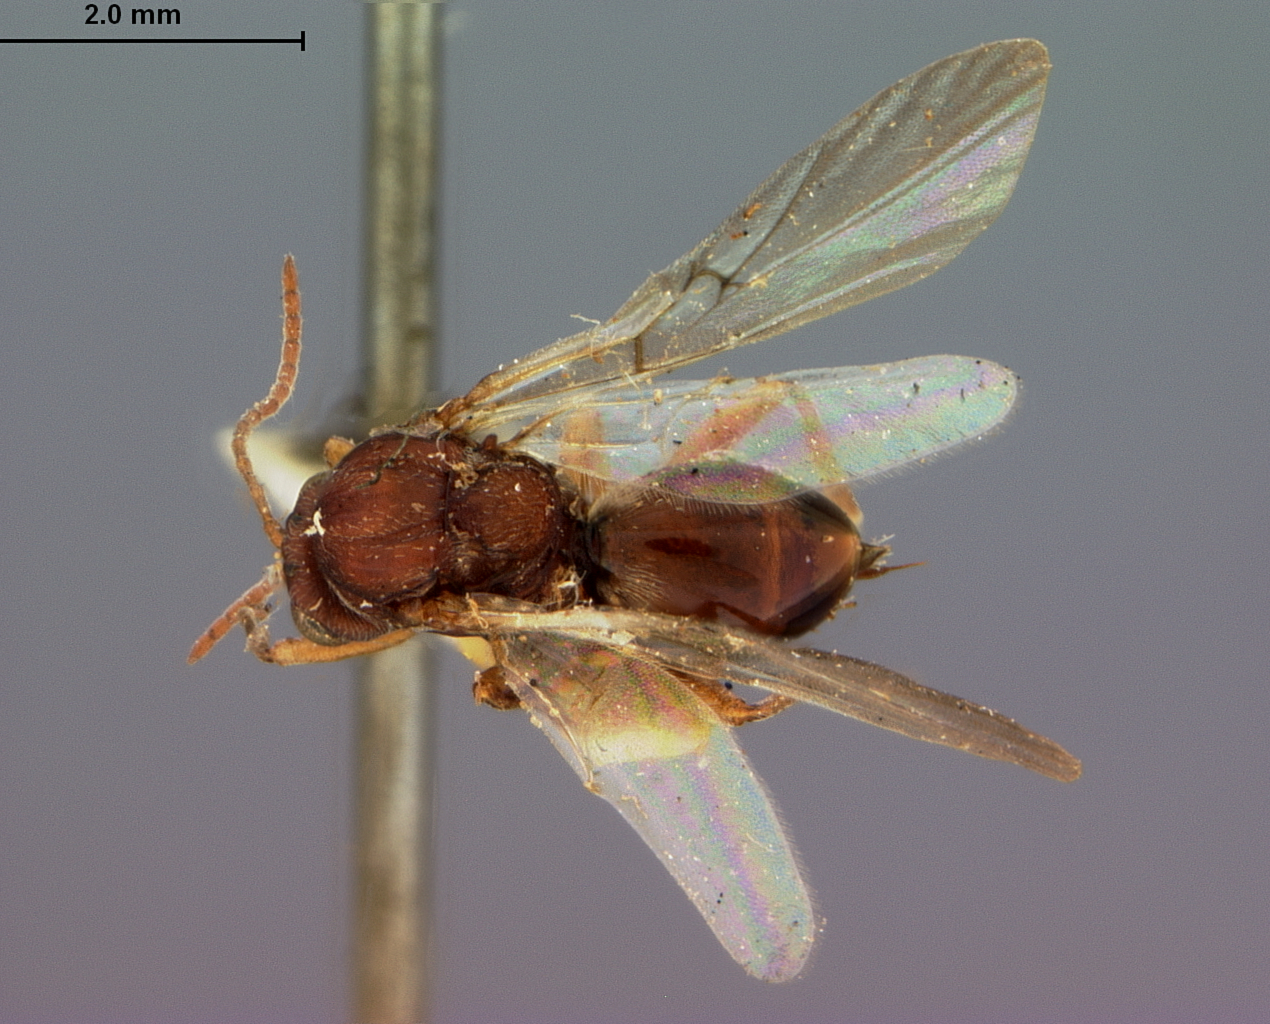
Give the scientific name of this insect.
Andricus dasydactyli
